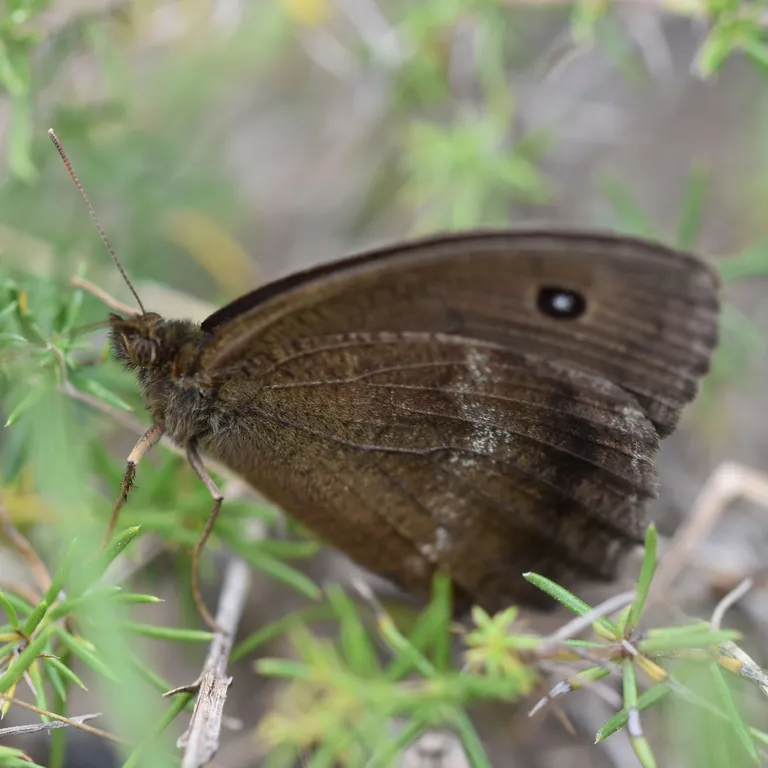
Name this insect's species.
Minois dryas
